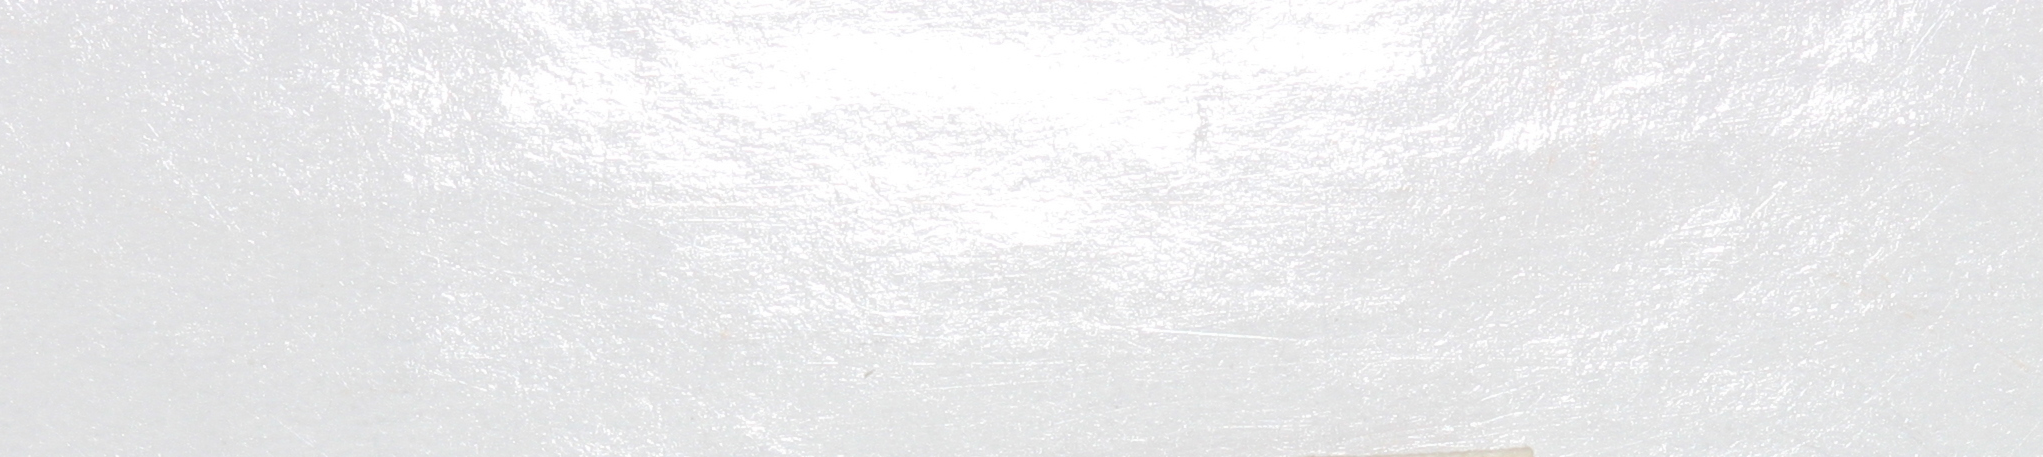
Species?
Lactica grenadensis
